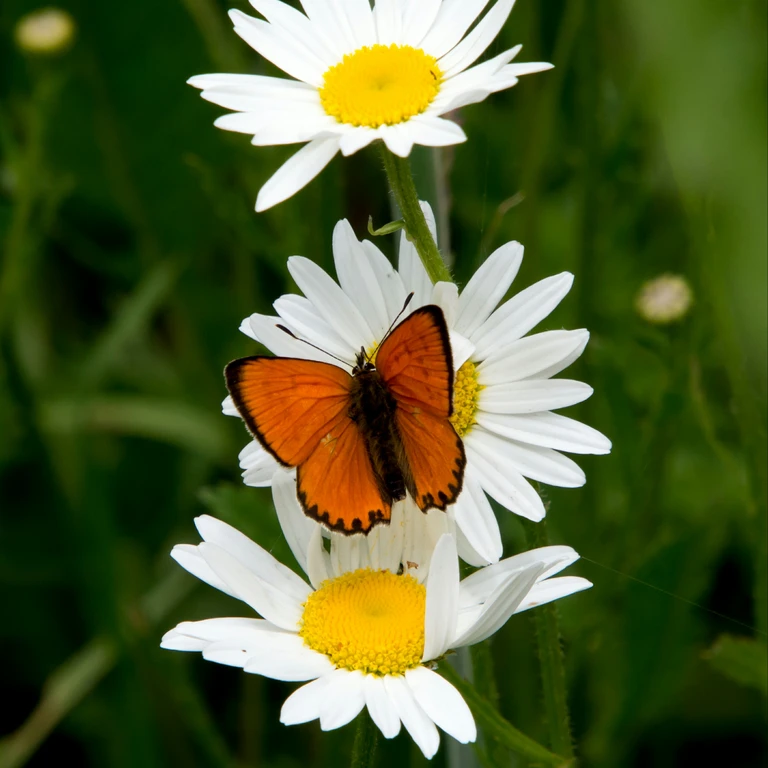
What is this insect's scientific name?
Lycaena virgaureae
